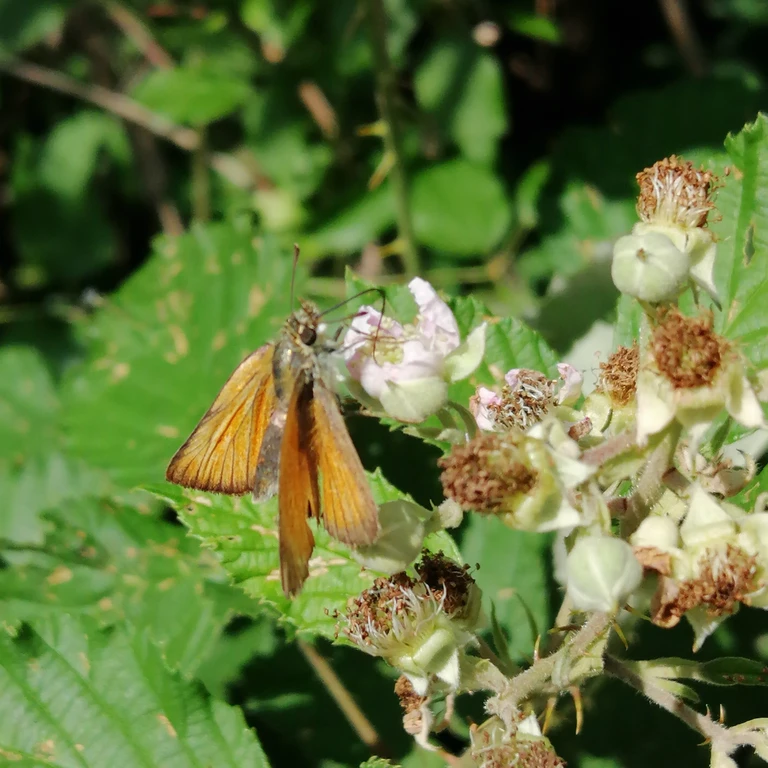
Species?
Thymelicus sylvestris
